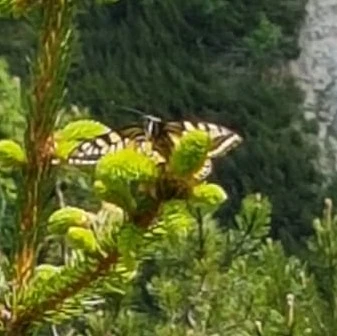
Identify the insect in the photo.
Papilio machaon
